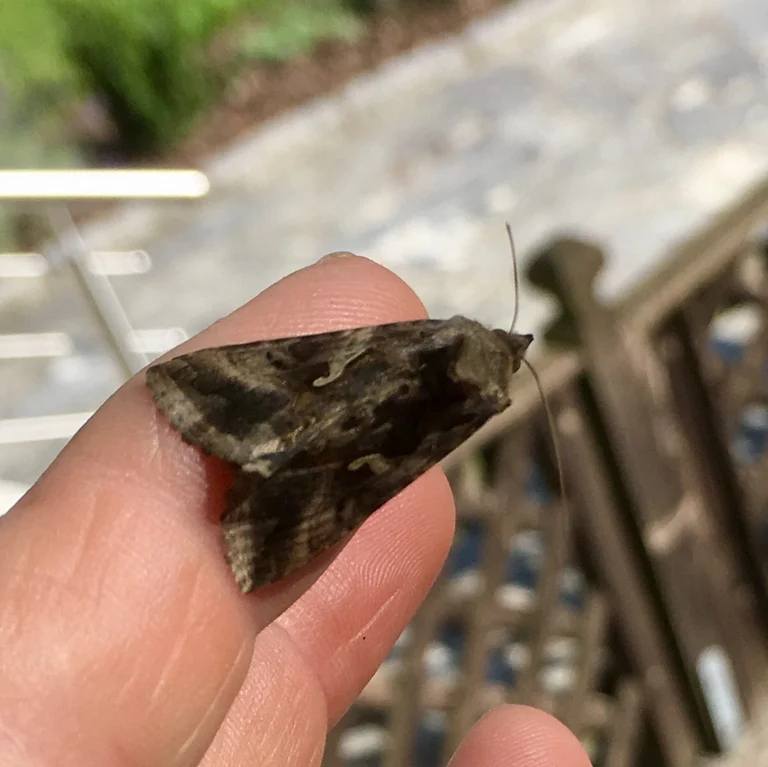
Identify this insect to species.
Autographa gamma
